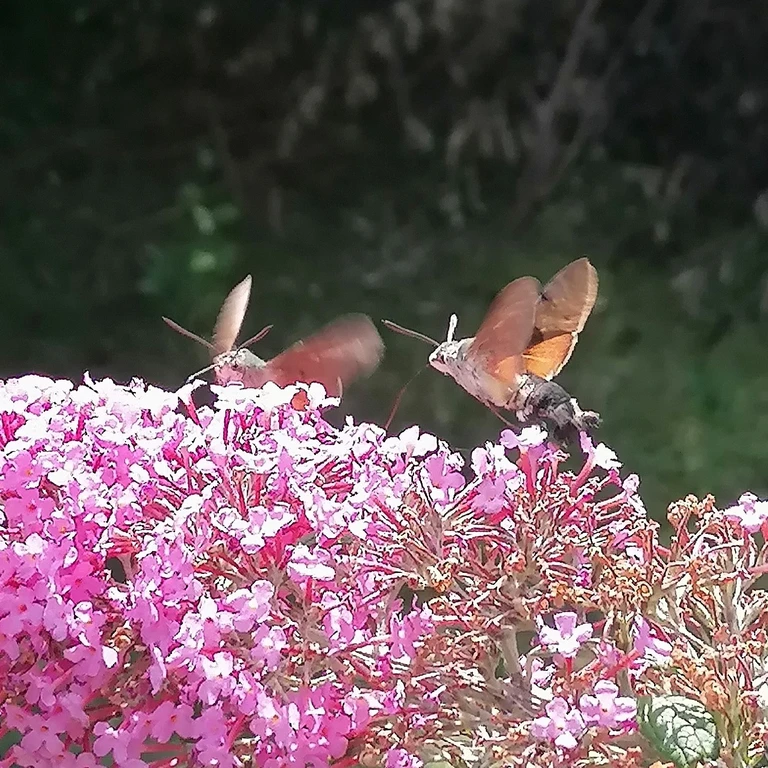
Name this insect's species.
Macroglossum stellatarum
